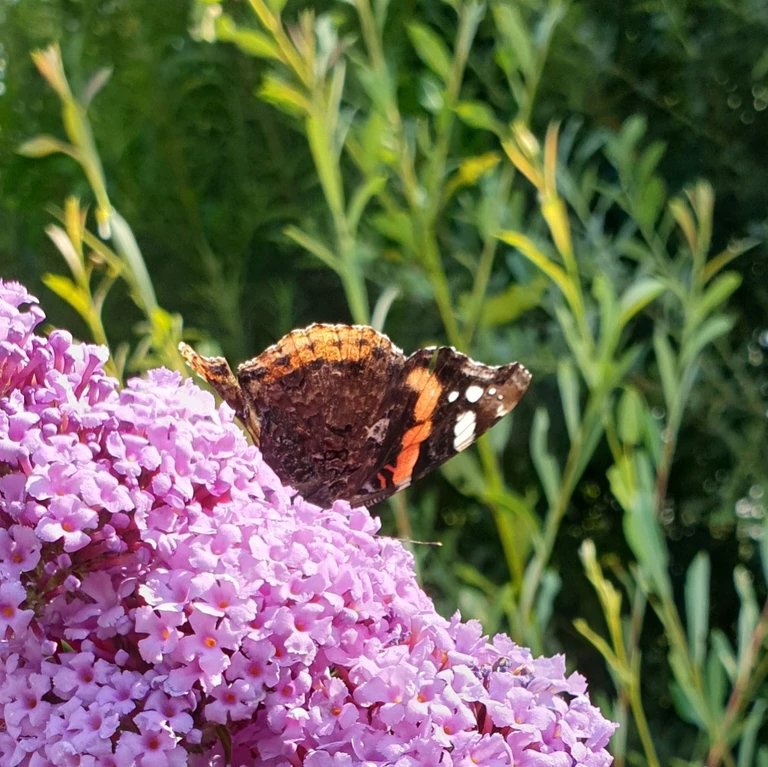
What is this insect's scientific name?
Vanessa atalanta
